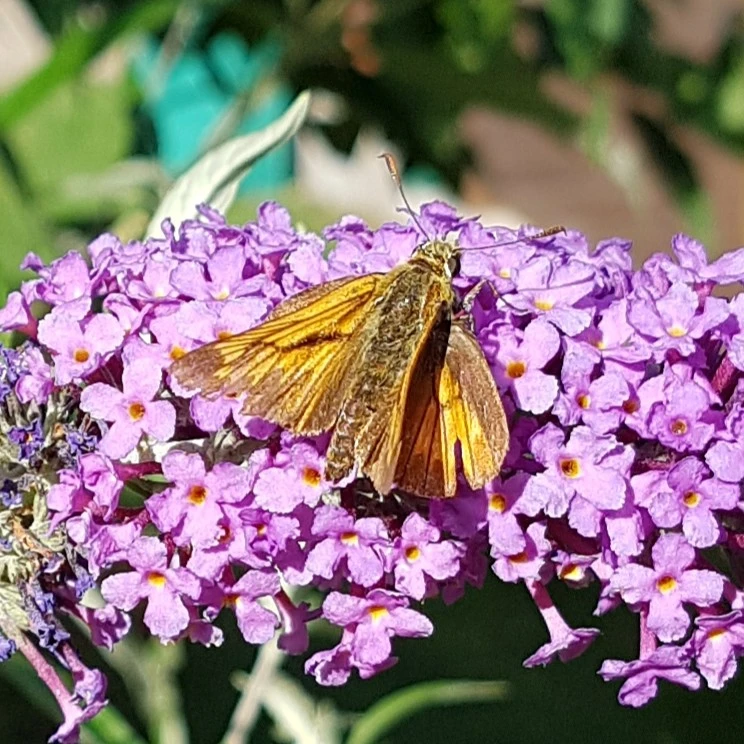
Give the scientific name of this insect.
Ochlodes sylvanus (also Ochlodes venata)
